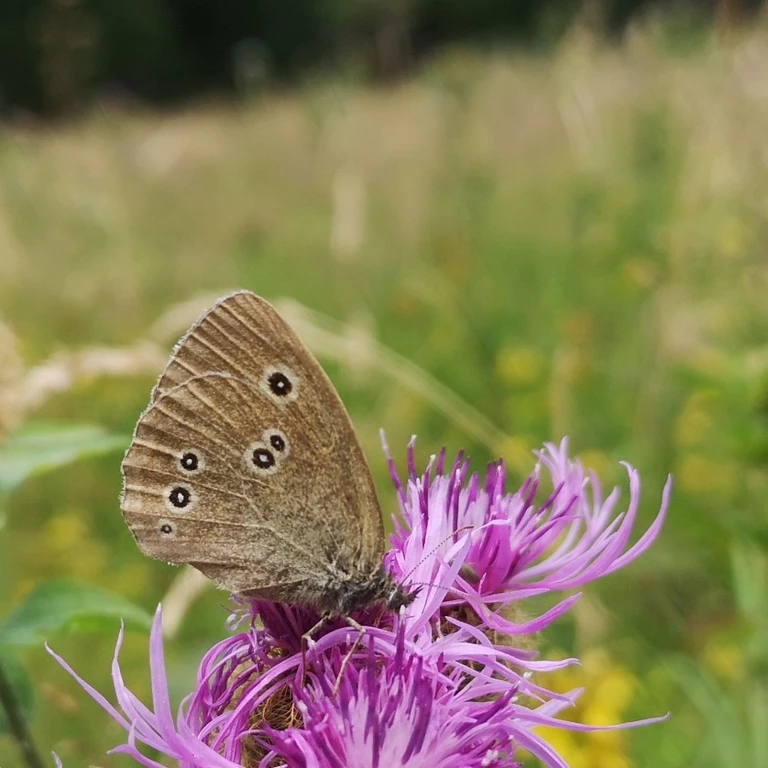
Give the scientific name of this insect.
Aphantopus hyperantus
